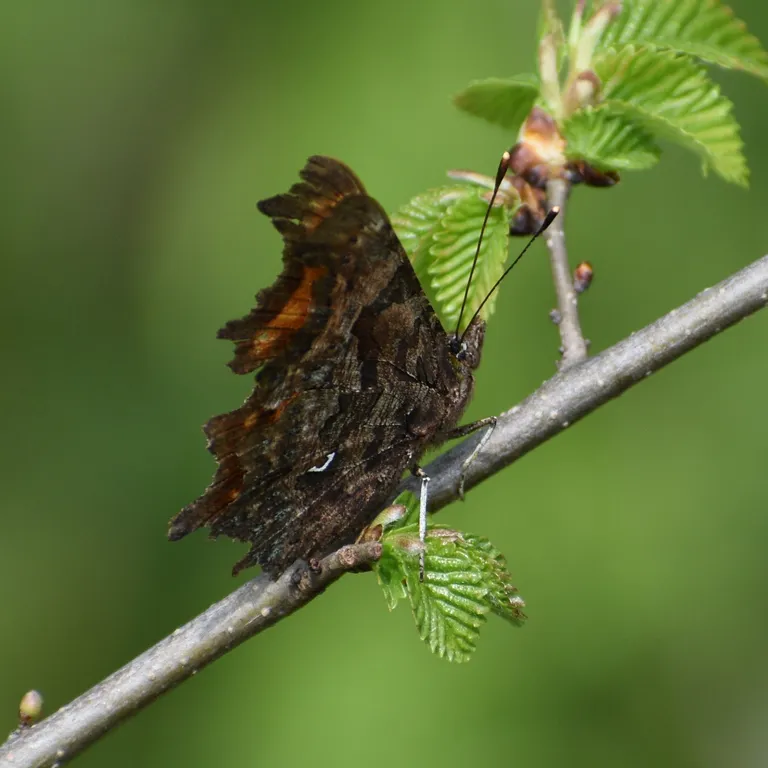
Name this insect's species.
Polygonia c-album
